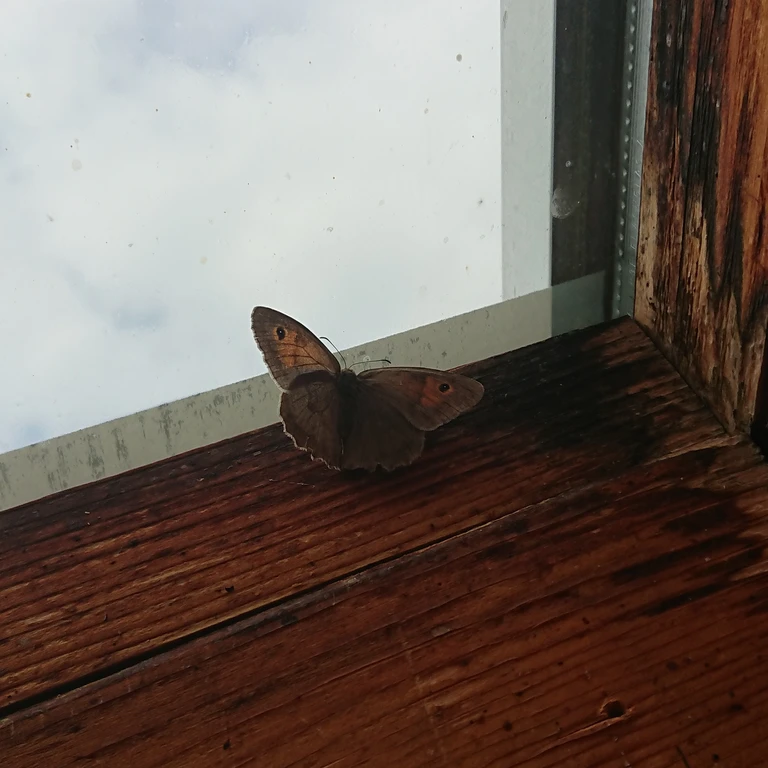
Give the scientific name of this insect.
Maniola jurtina
